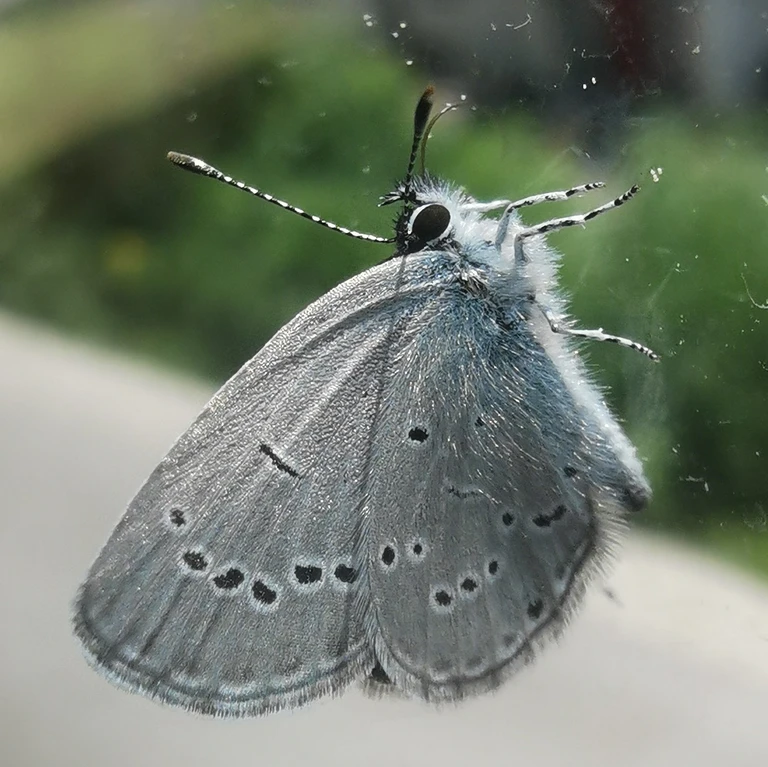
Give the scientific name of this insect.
Cupido minimus
